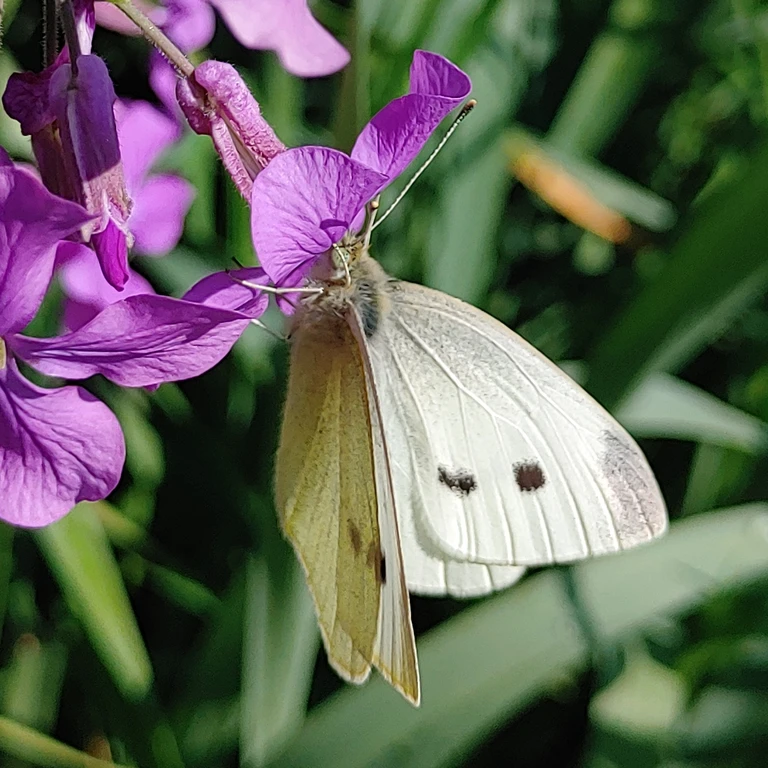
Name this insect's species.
Pieris rapae
